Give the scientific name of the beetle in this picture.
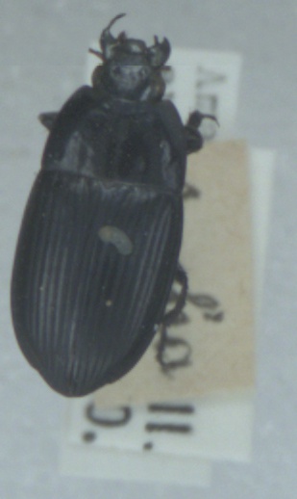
Amara eurynota
